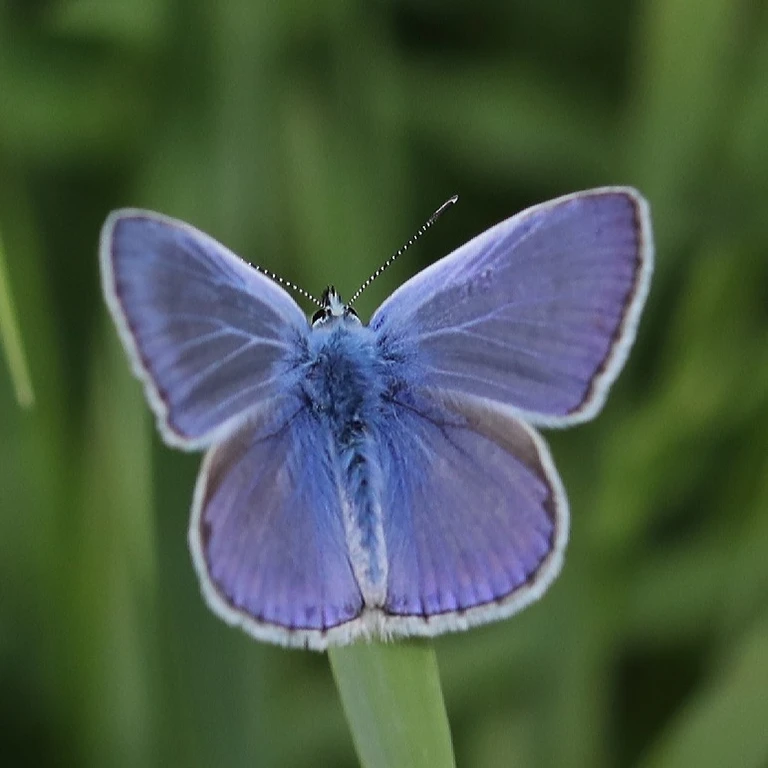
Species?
Polyommatus icarus
